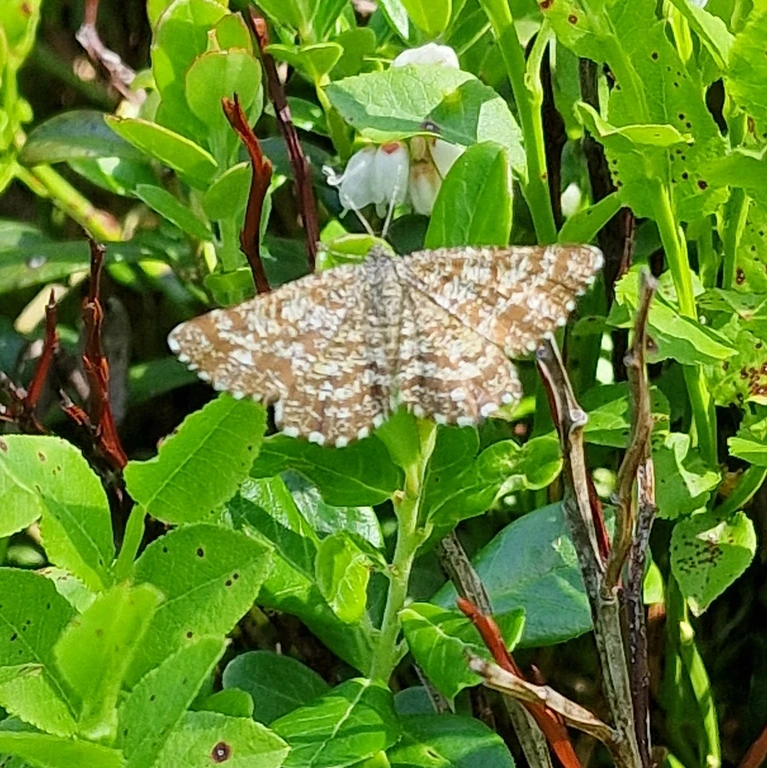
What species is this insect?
Ematurga atomaria
